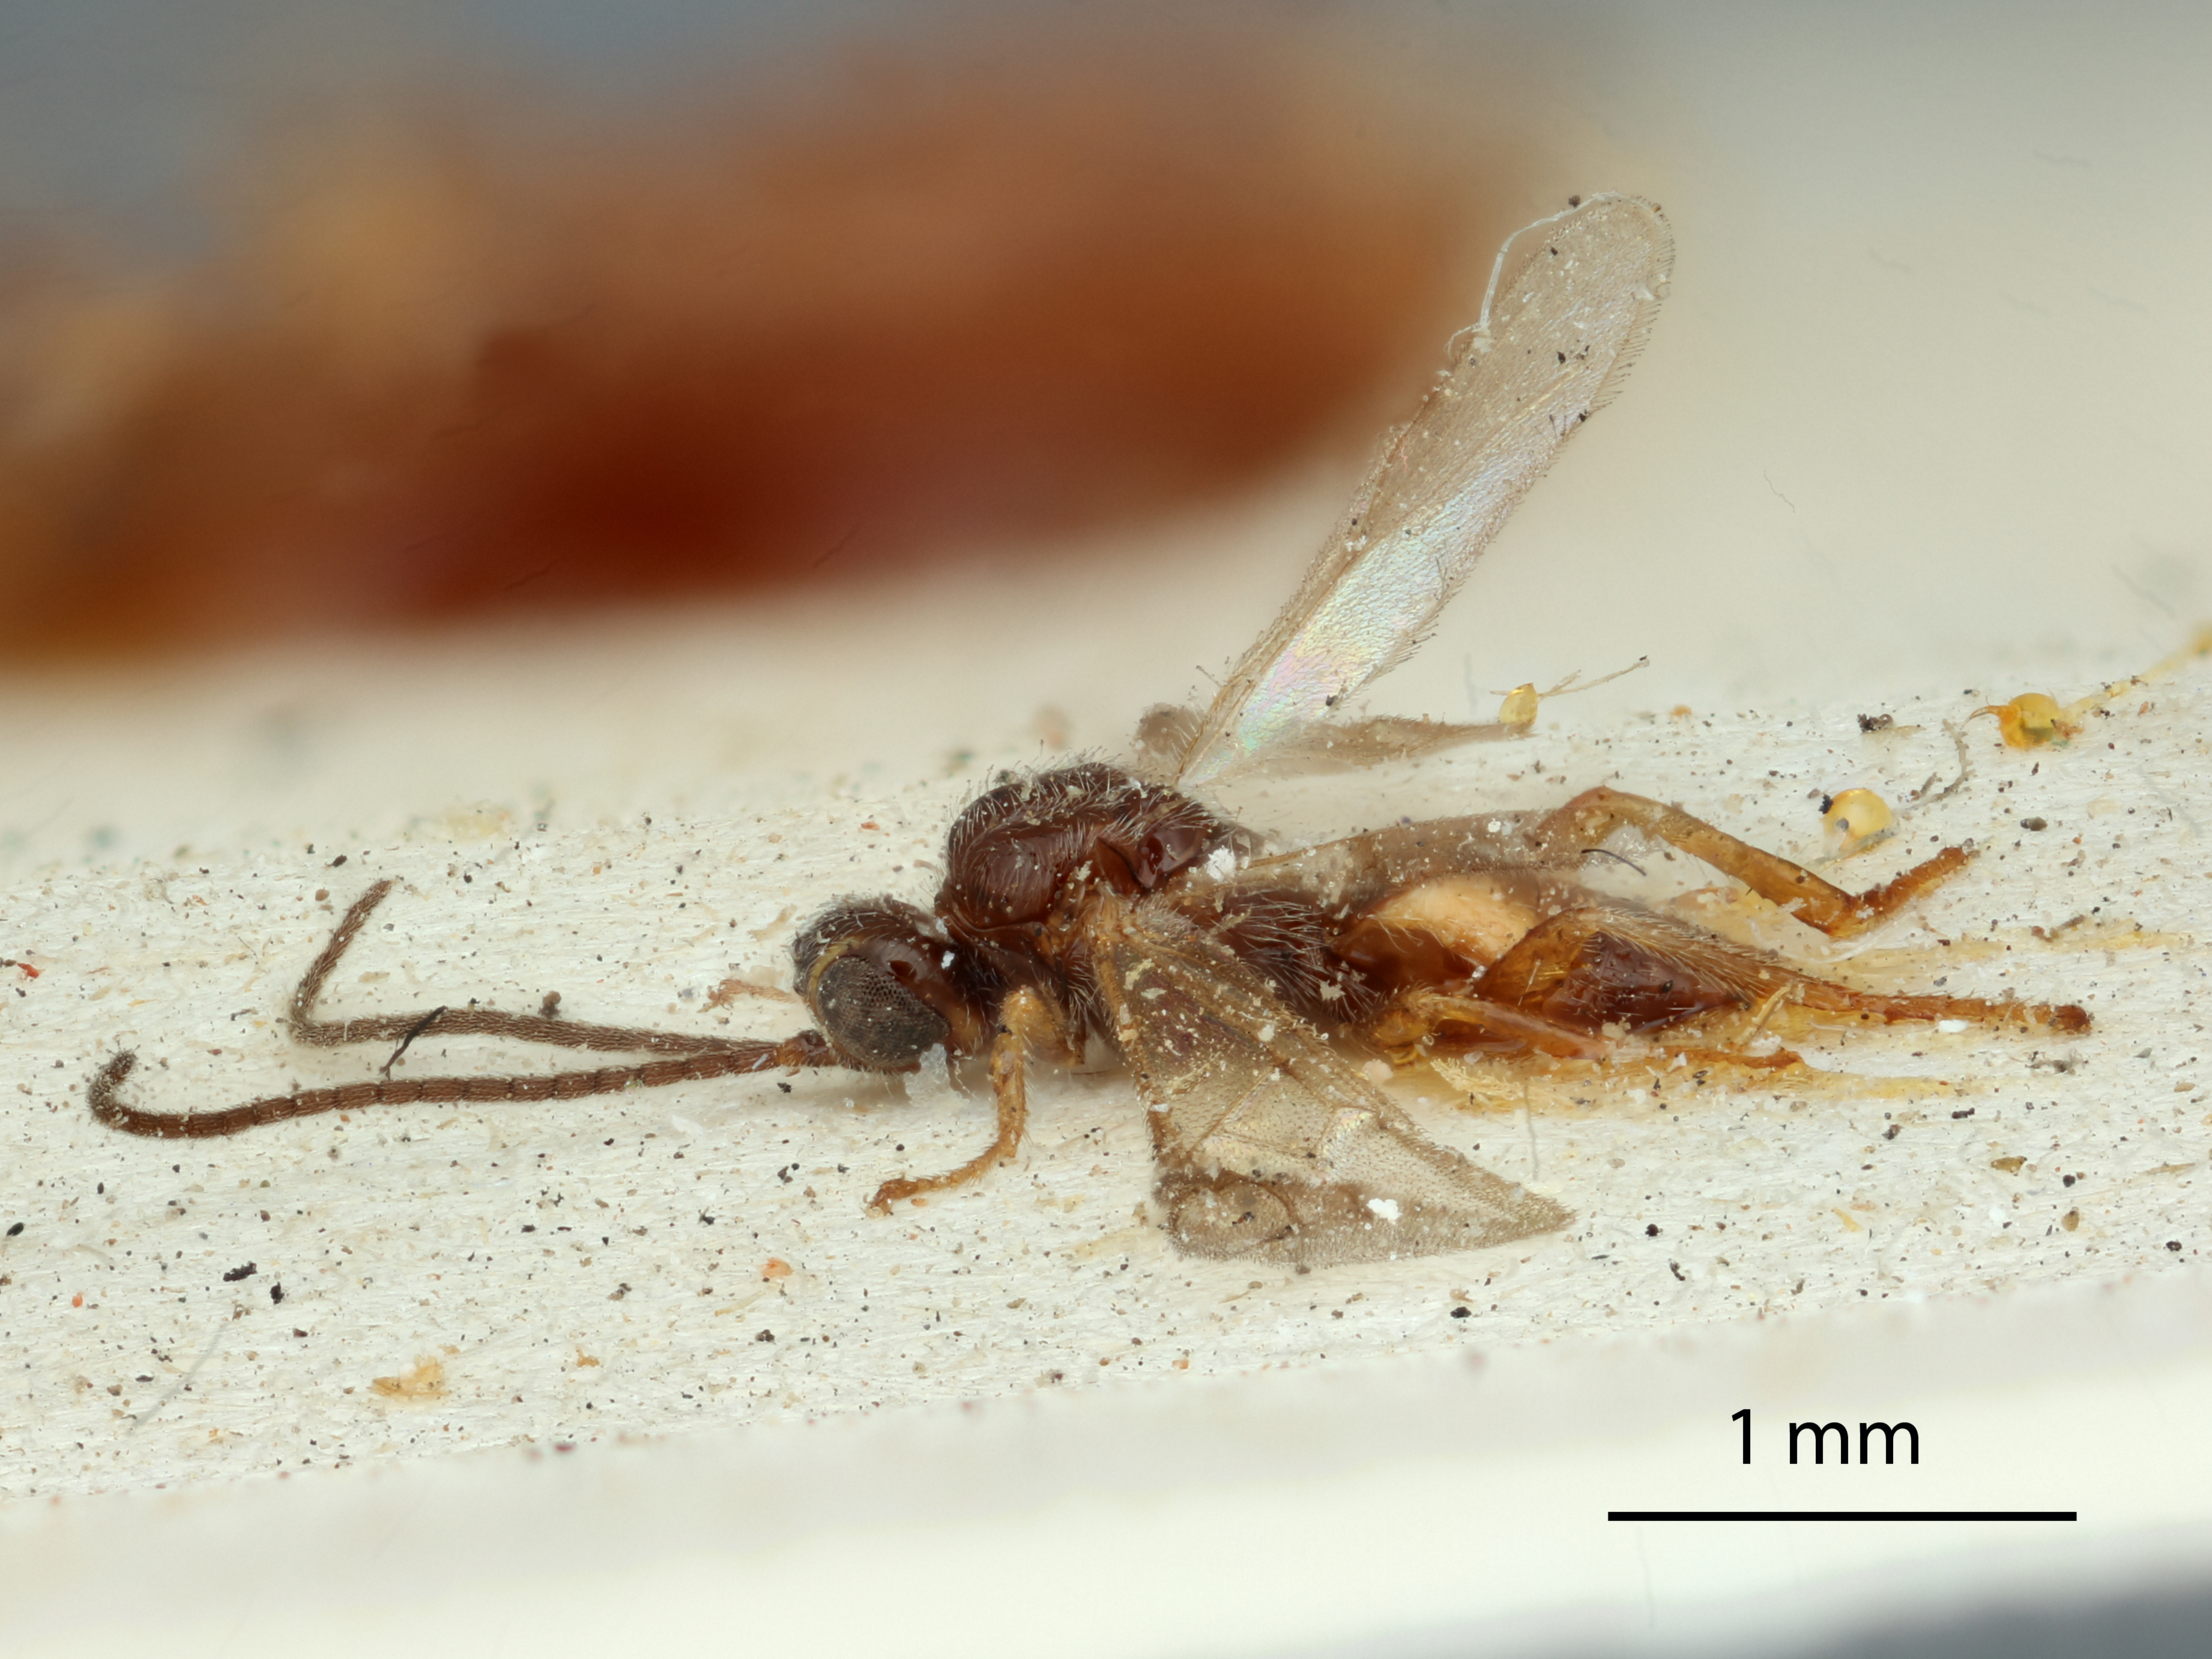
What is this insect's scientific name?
Bracon trifoliae
